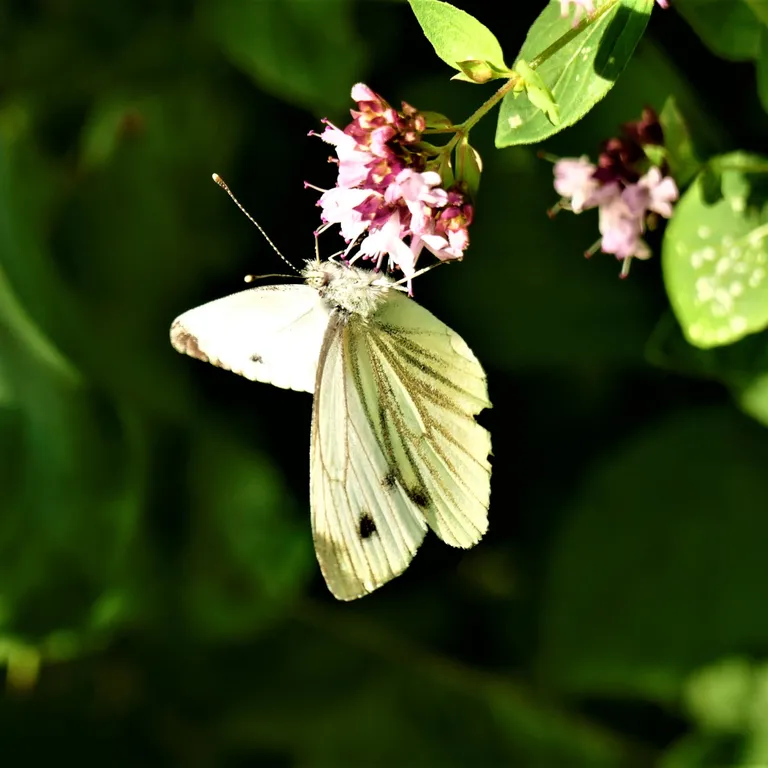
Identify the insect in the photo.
Pieris napi
